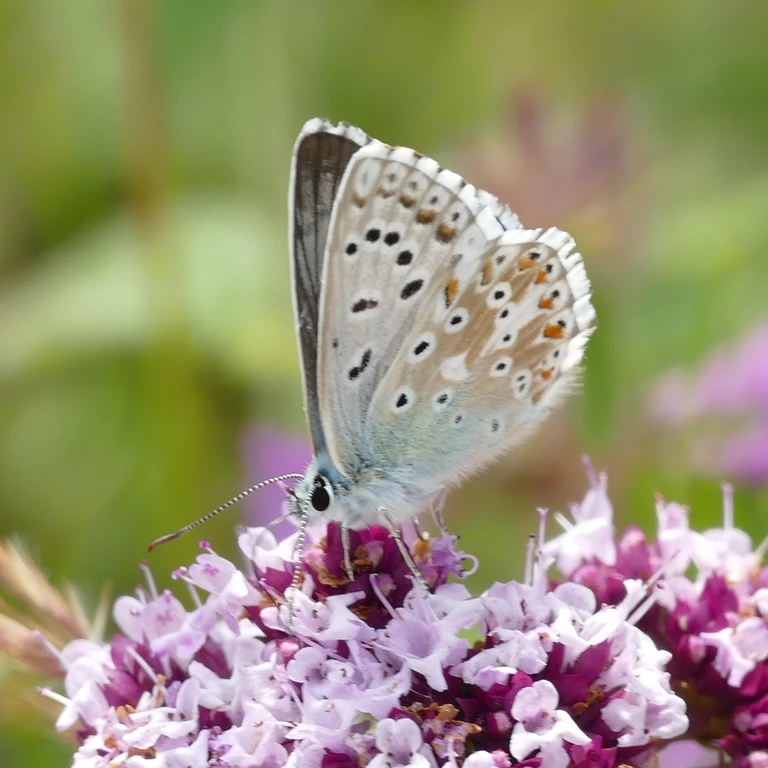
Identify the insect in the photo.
Lysandra coridon
